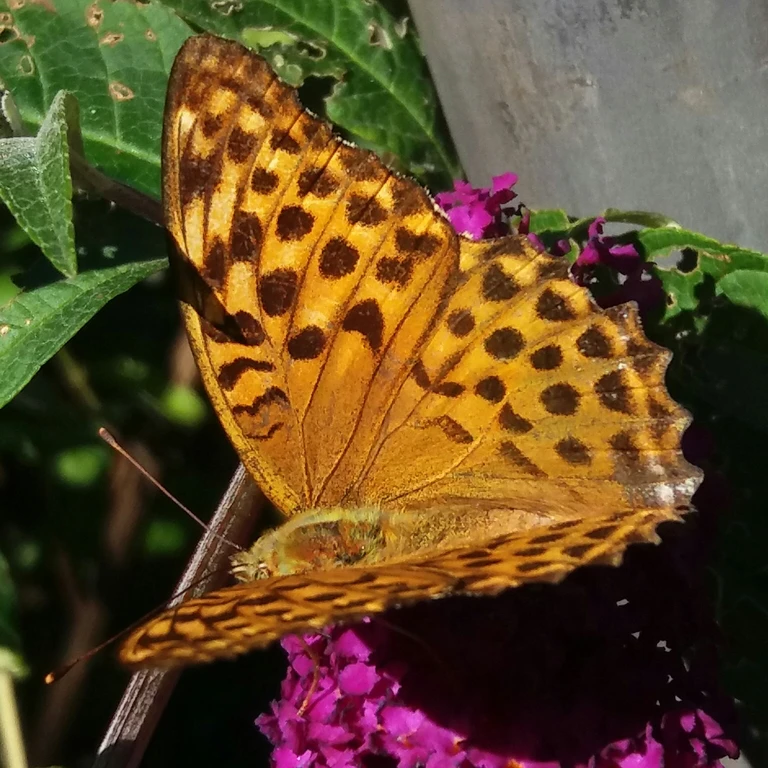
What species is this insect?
Argynnis paphia
